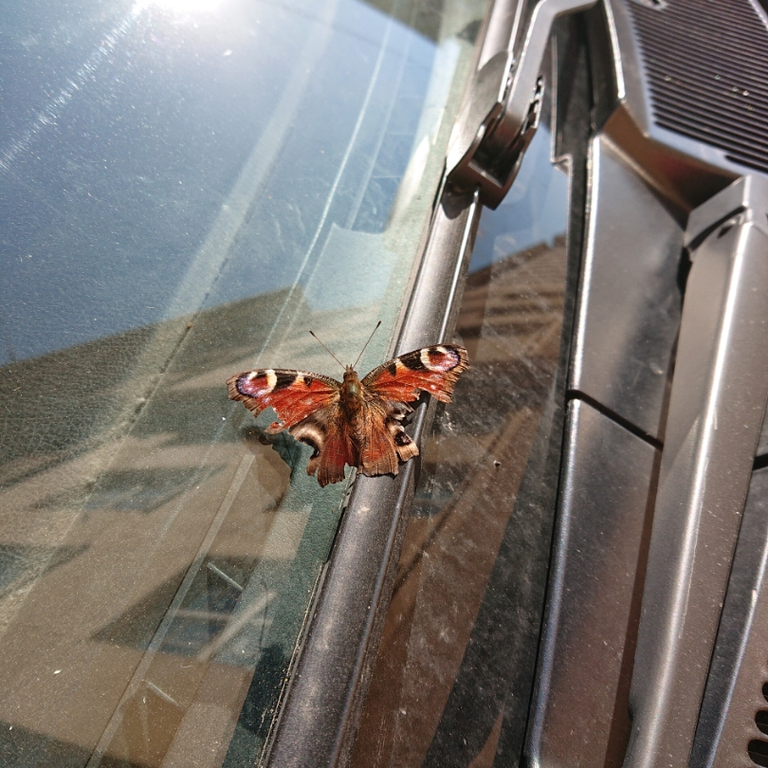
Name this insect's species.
Aglais io
